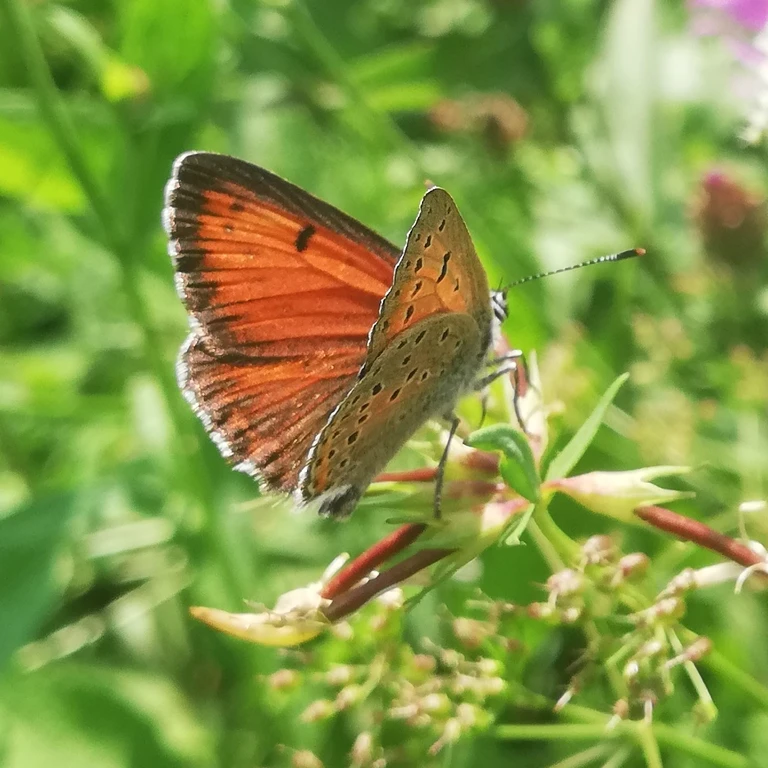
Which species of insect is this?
Lycaena hippothoe (also Palaeochrysophanus hippothoe)
